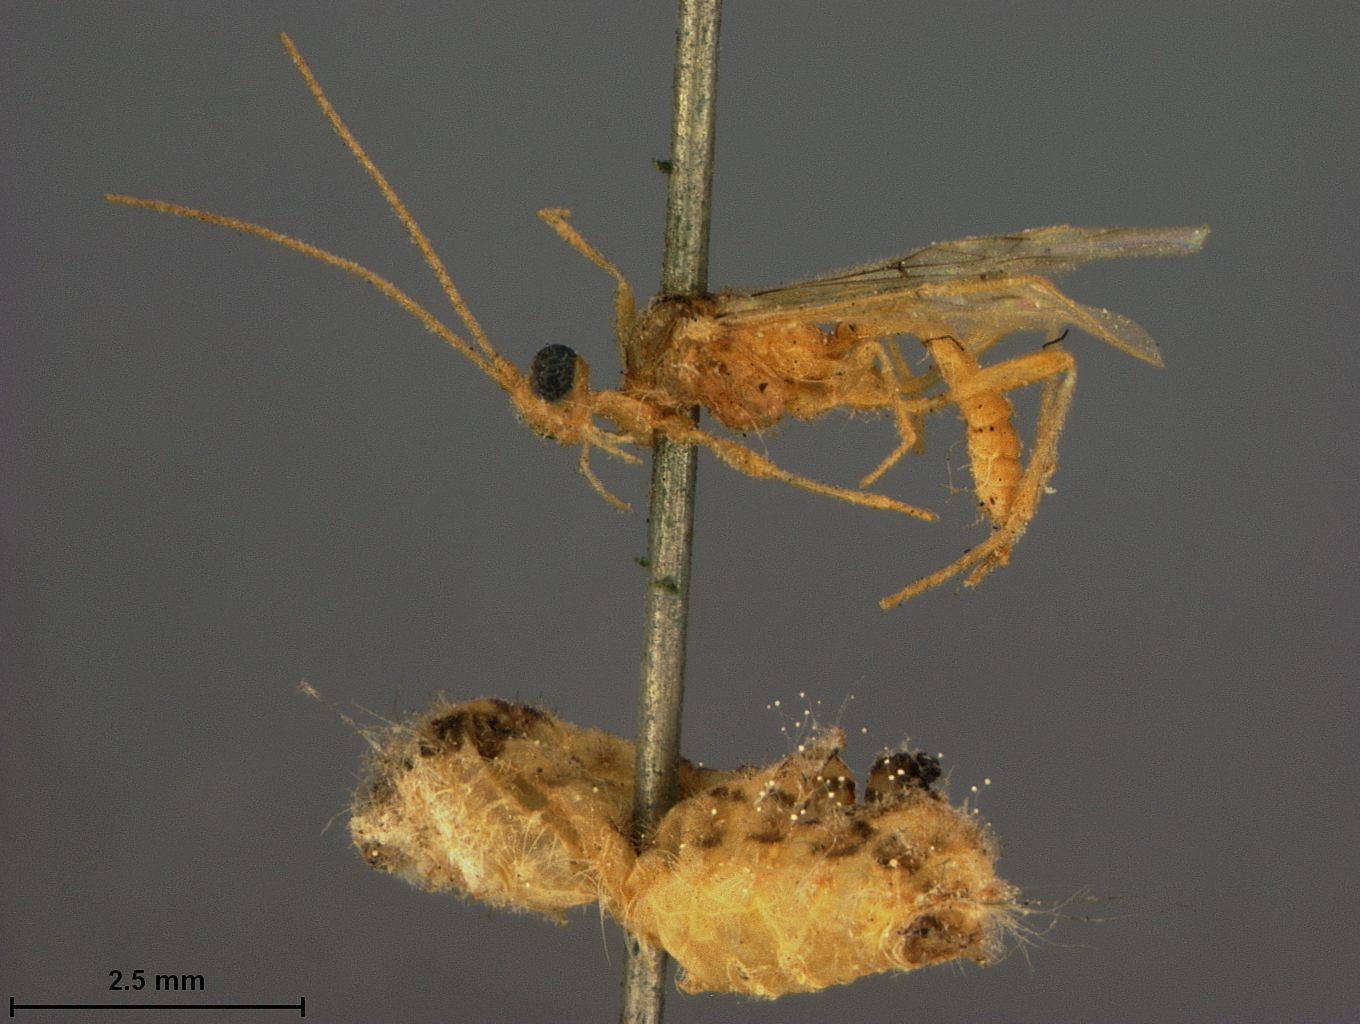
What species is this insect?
Rhogas harrisinae
